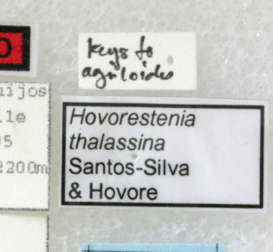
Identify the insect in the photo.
Hovorestenia thalassina
